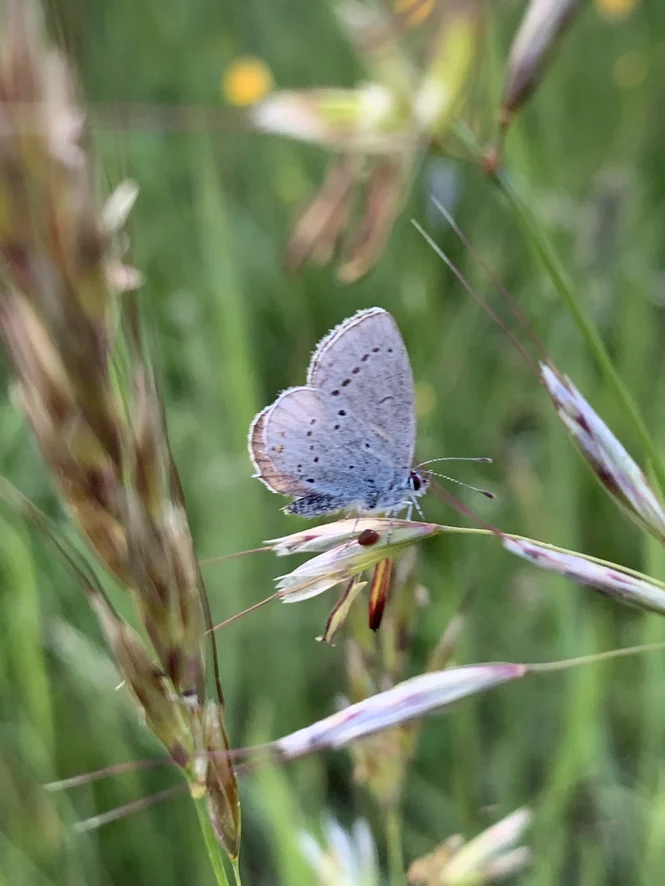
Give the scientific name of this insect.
Cupido argiades (also Elkalyce argiades)
